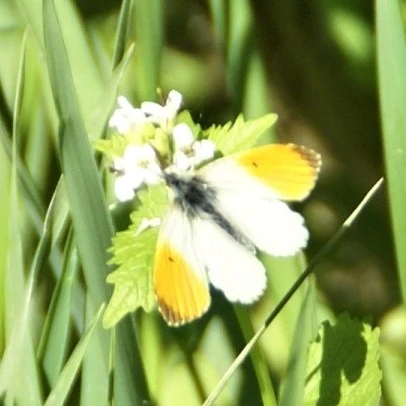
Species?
Anthocharis cardamines
